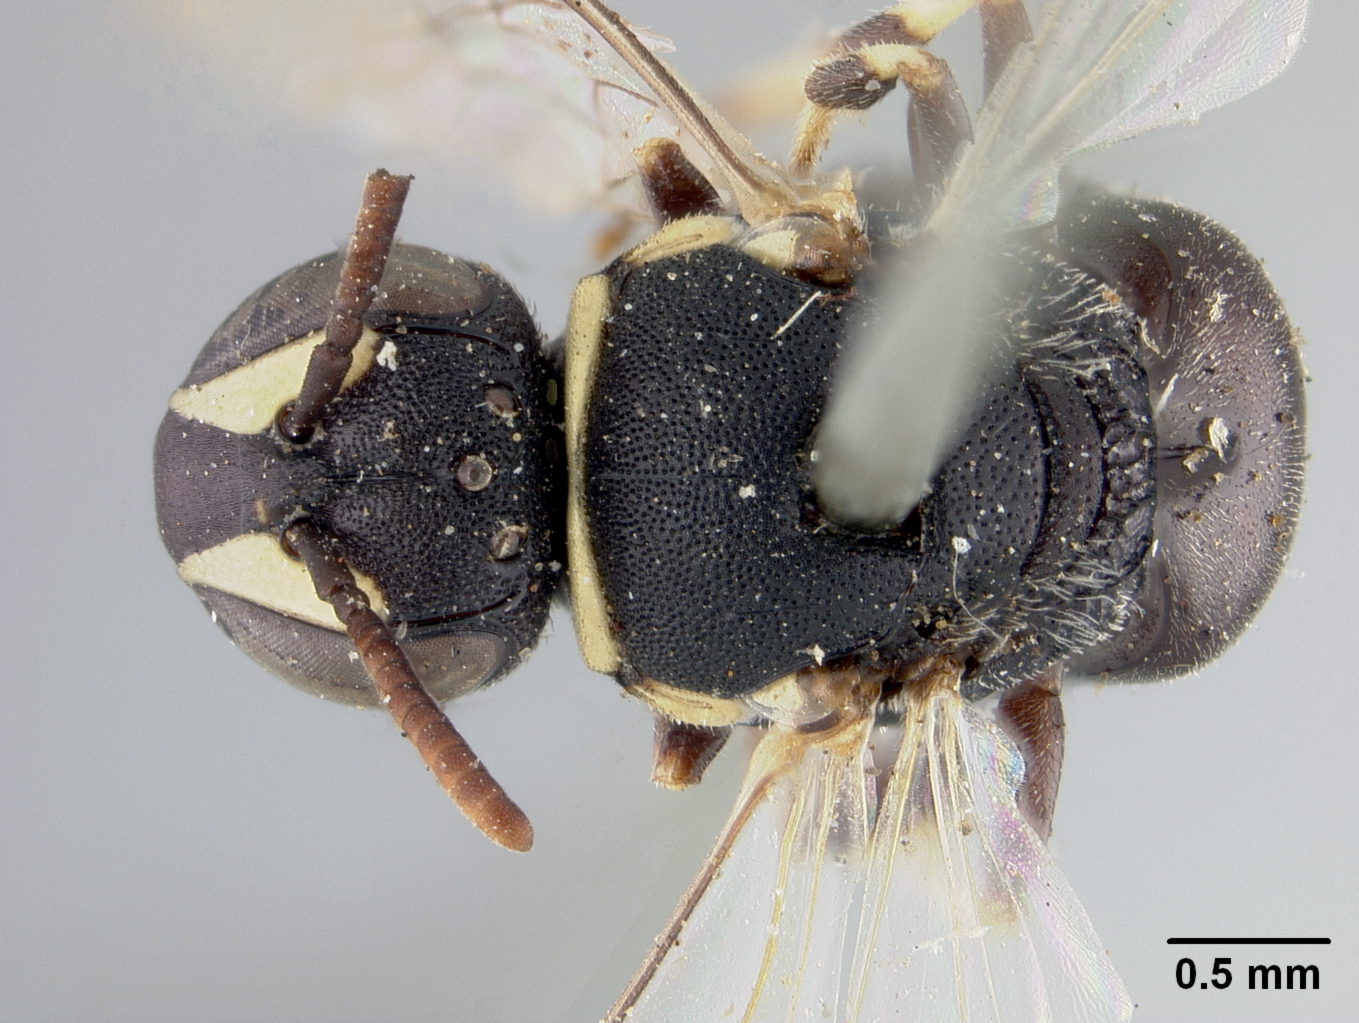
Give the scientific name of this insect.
Prosopis asininus
